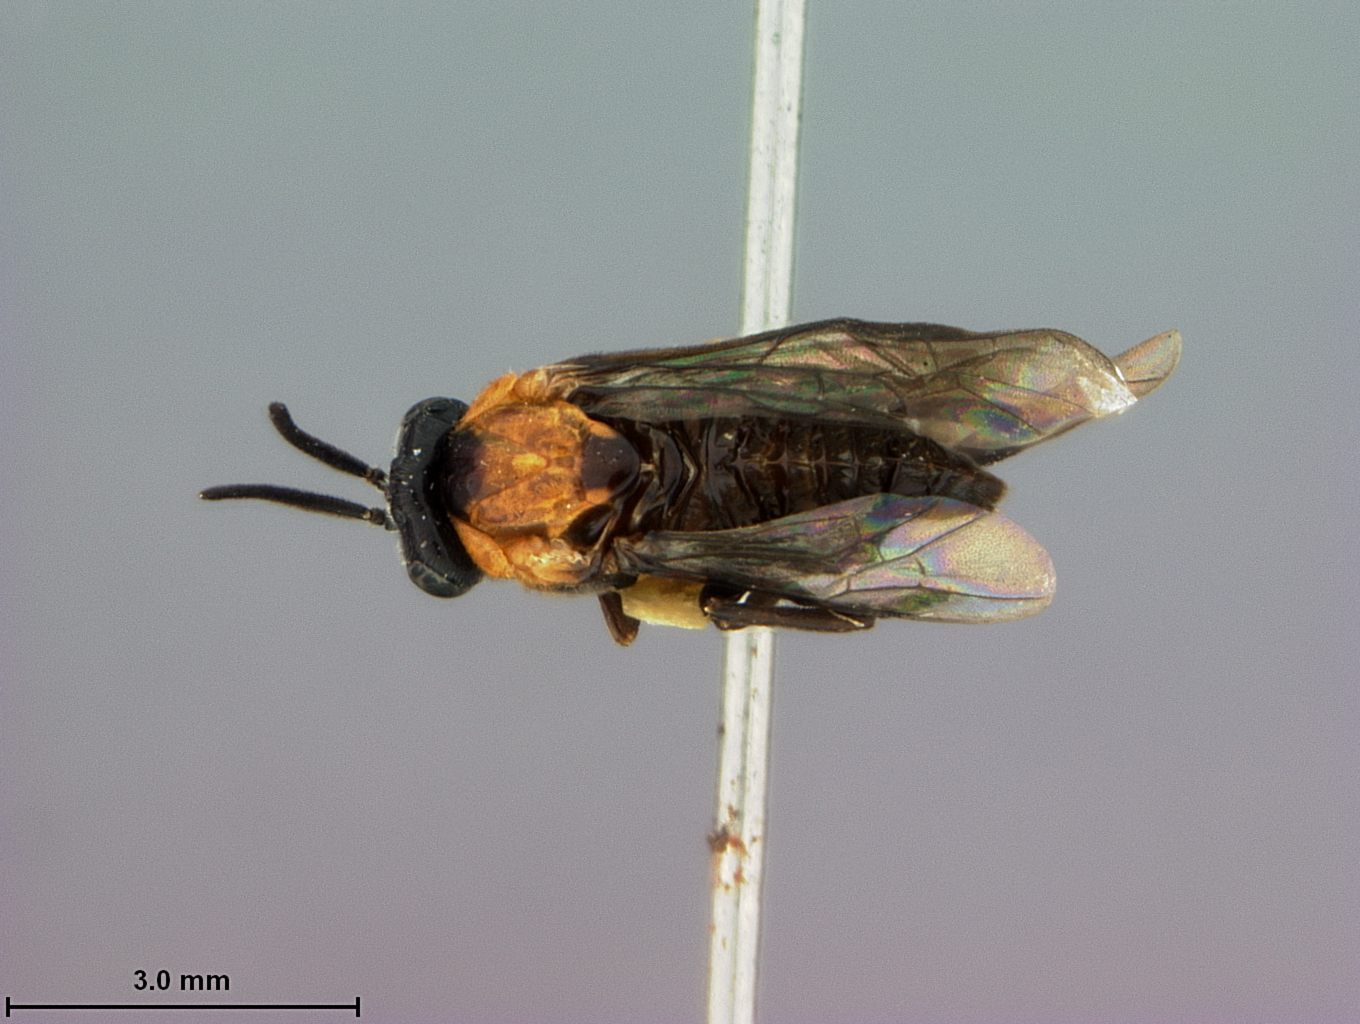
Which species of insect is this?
Sphacophilus edus
